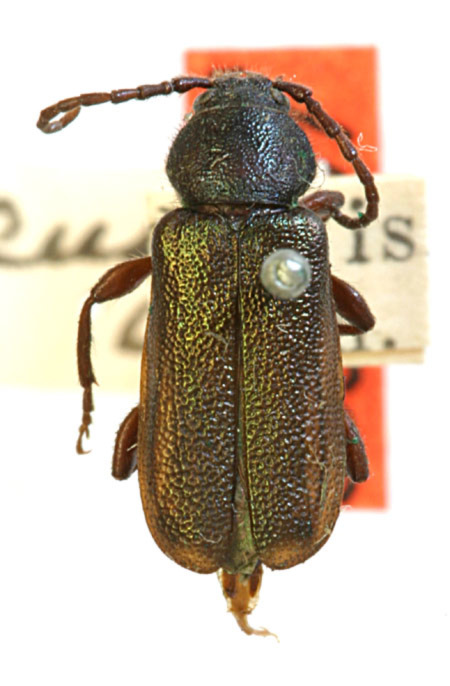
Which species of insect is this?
Callidium frigidum (also Callidium lacustre)
